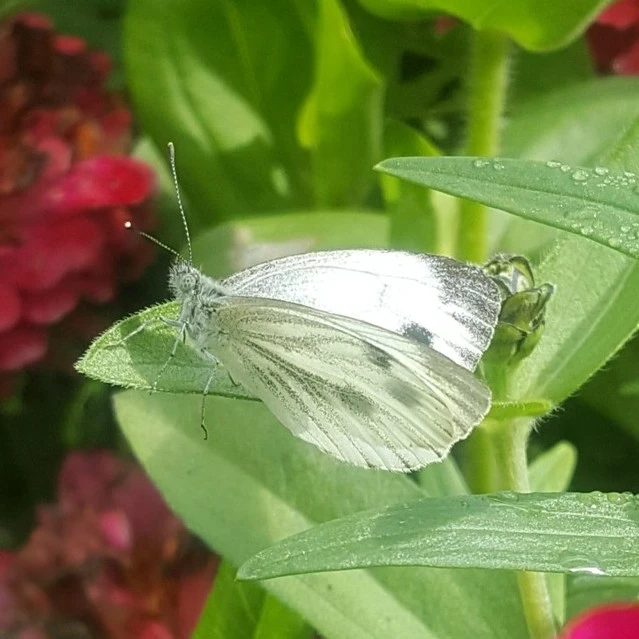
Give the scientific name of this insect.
Pieris napi
